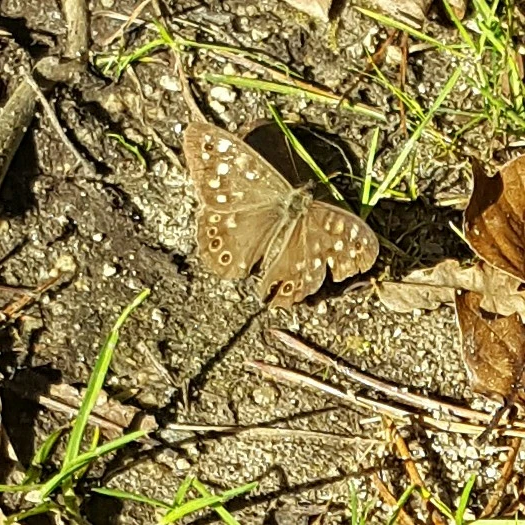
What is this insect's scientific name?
Pararge aegeria
